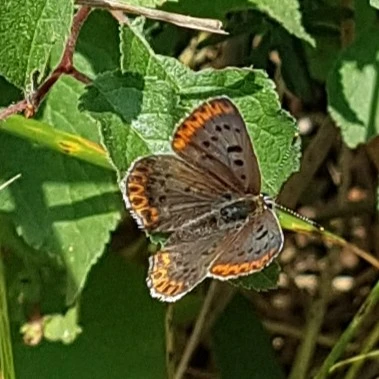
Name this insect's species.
Lycaena tityrus (also Loweia tityrus)
